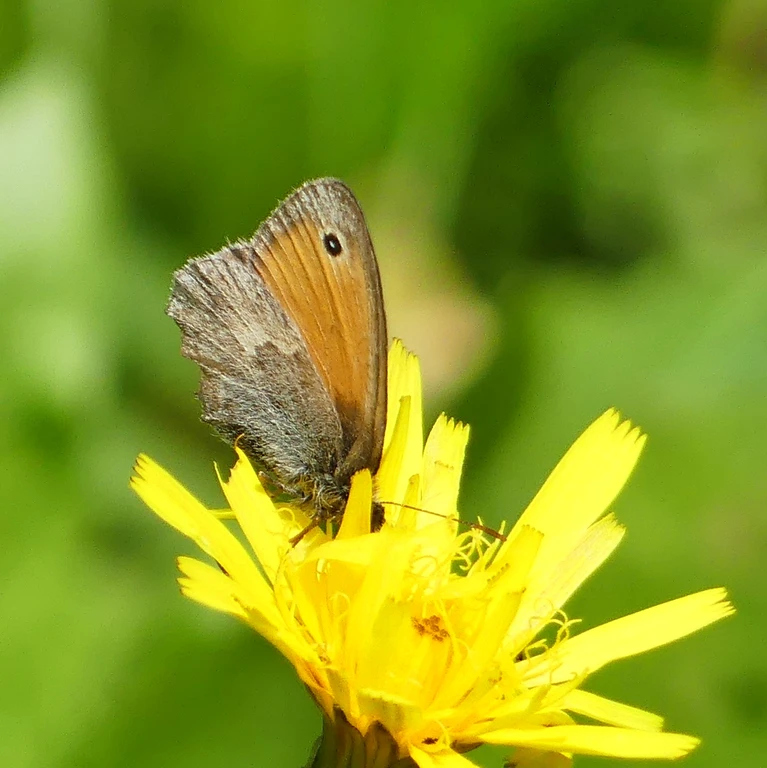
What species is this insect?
Coenonympha pamphilus
